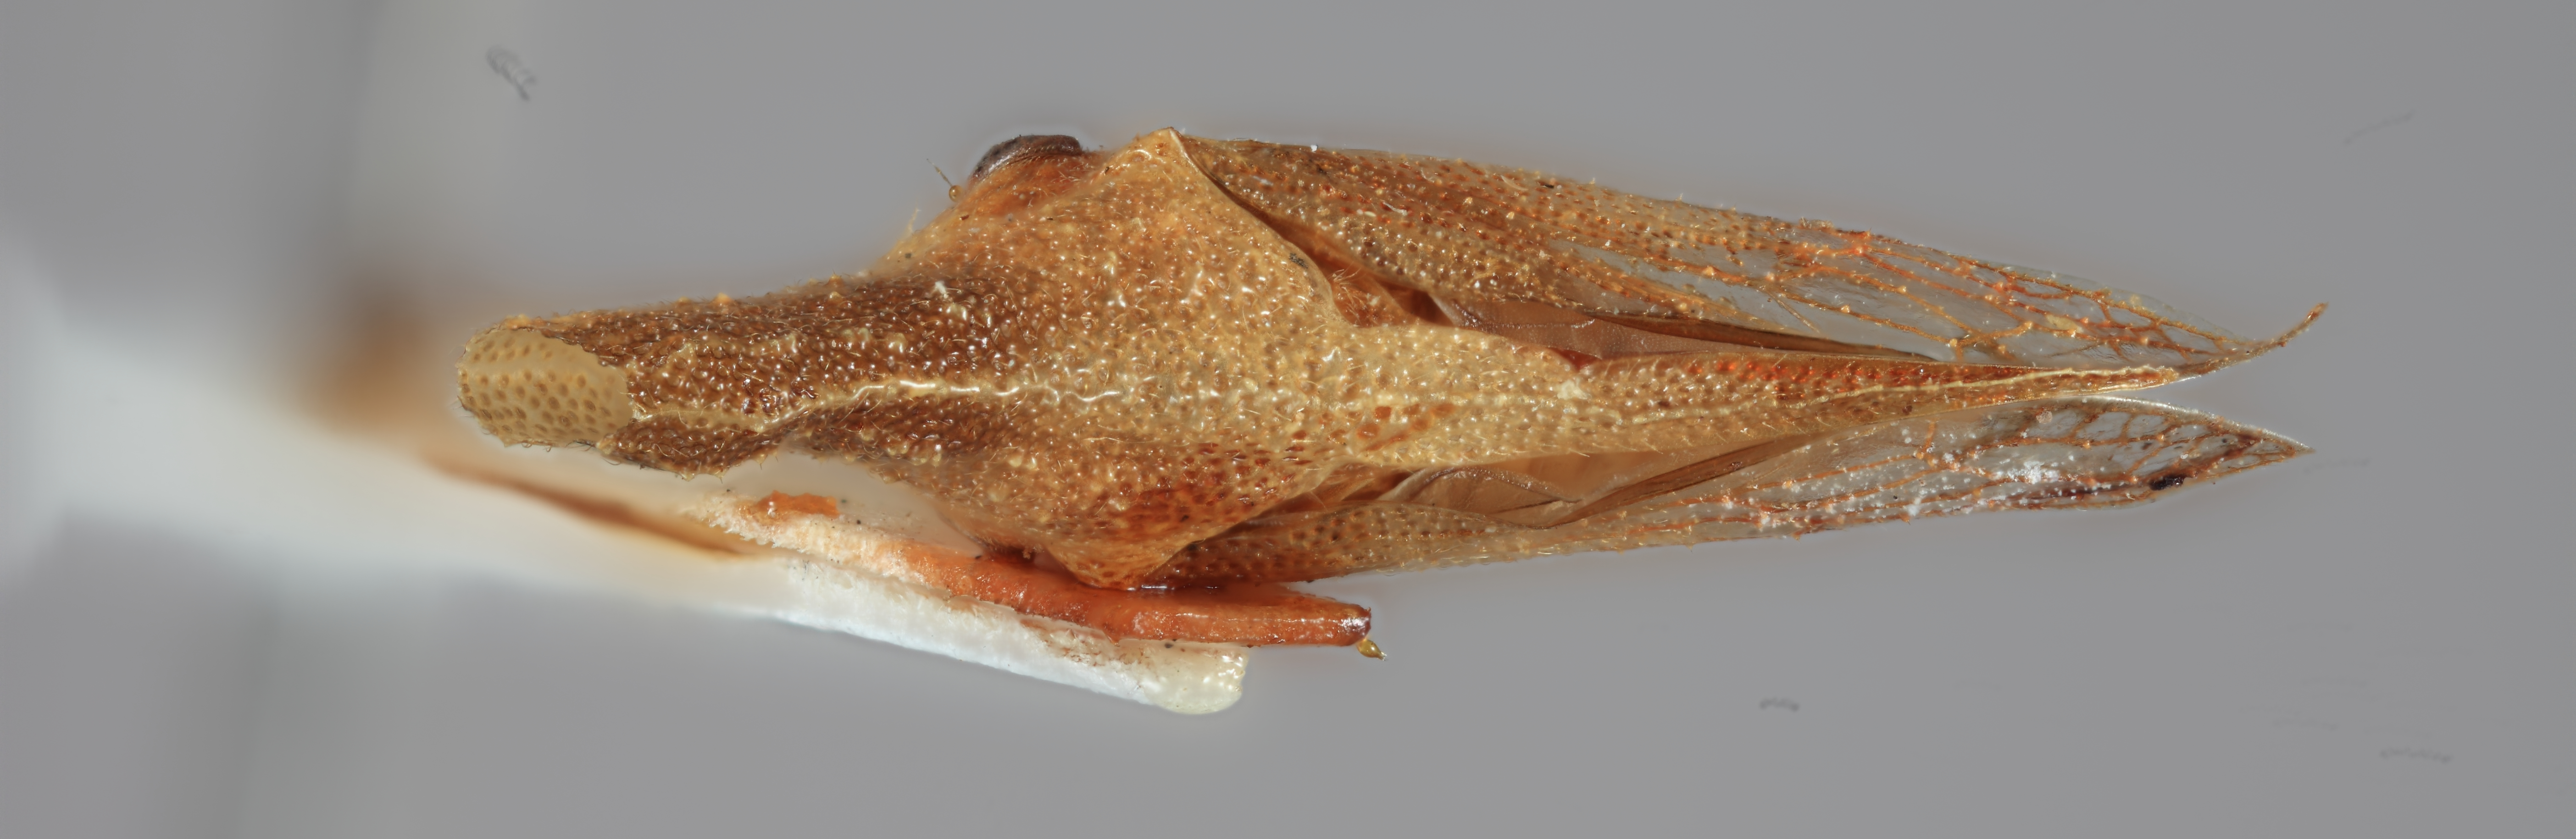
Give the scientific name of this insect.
Pyrgonota noditurris
